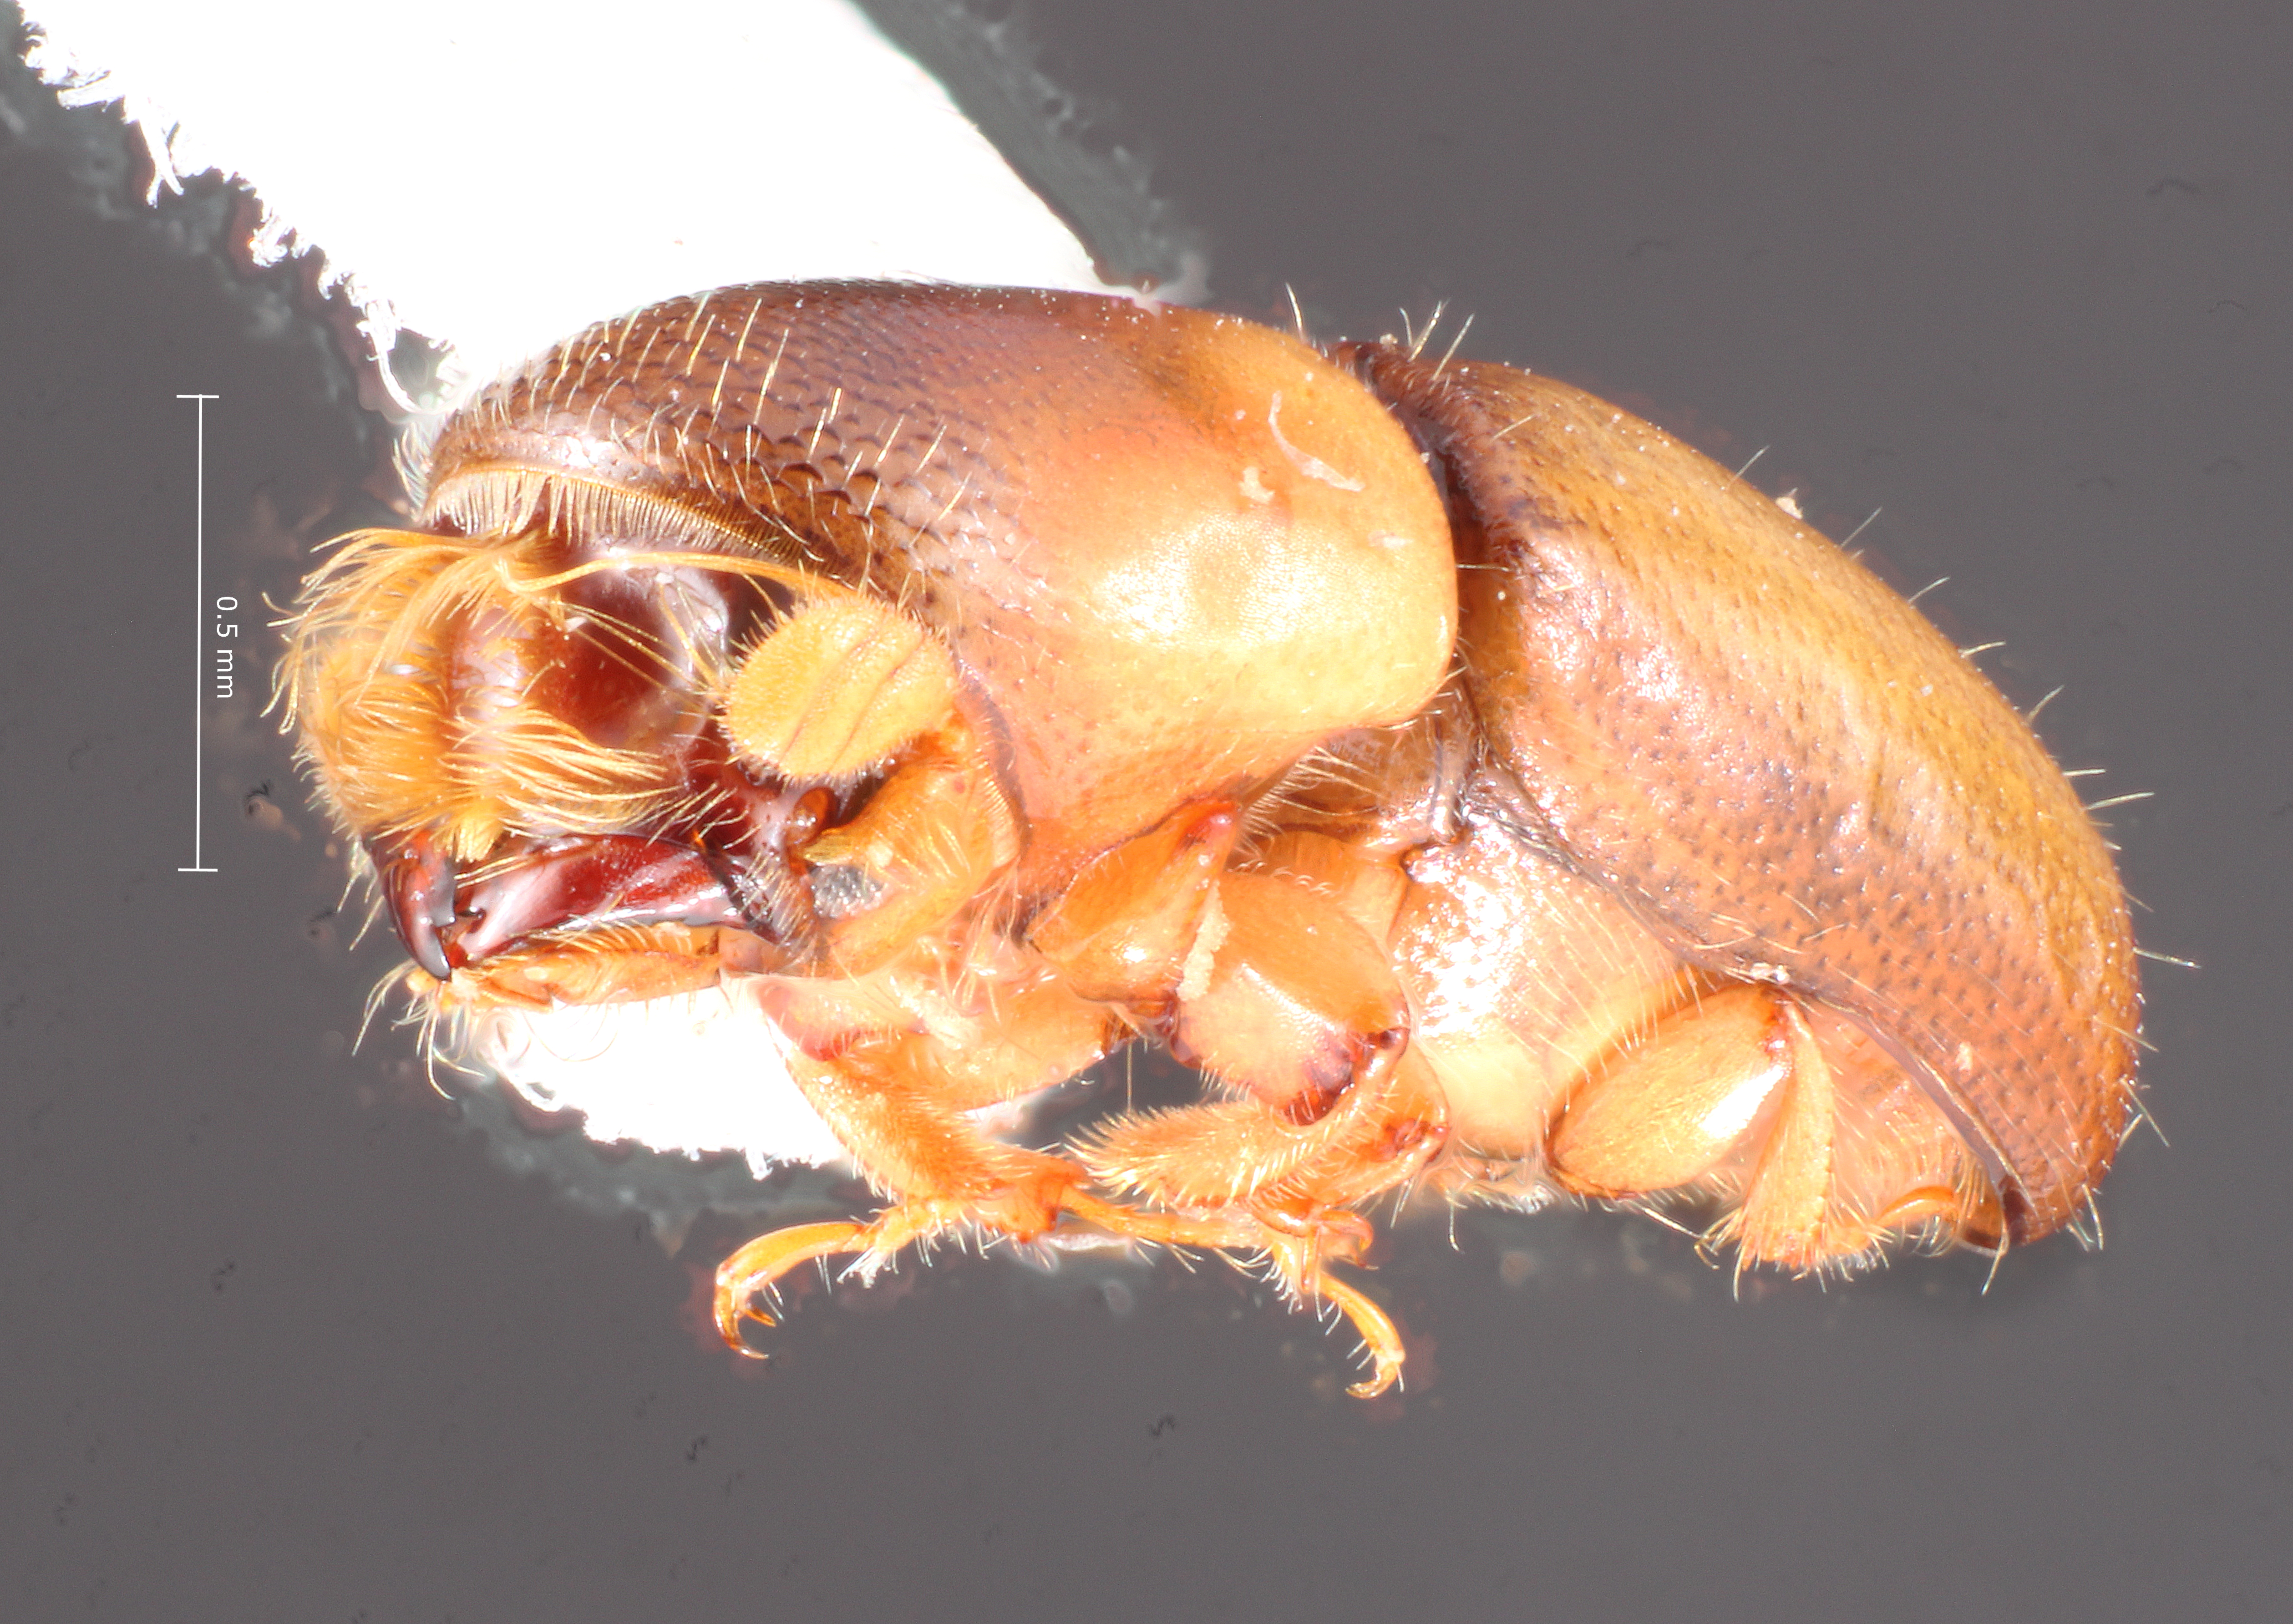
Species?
Monarthrum ferrarii
